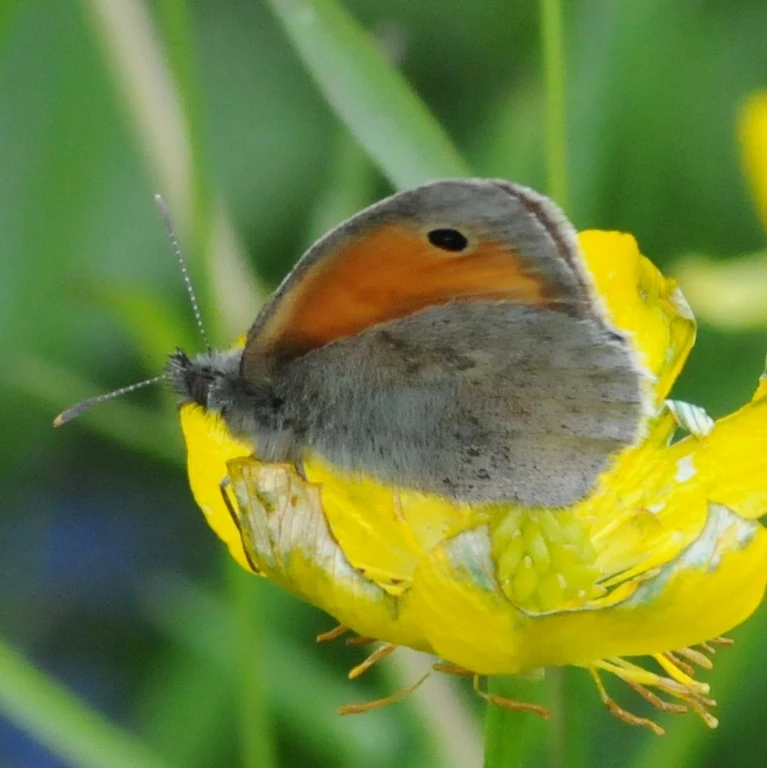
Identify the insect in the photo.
Coenonympha pamphilus
